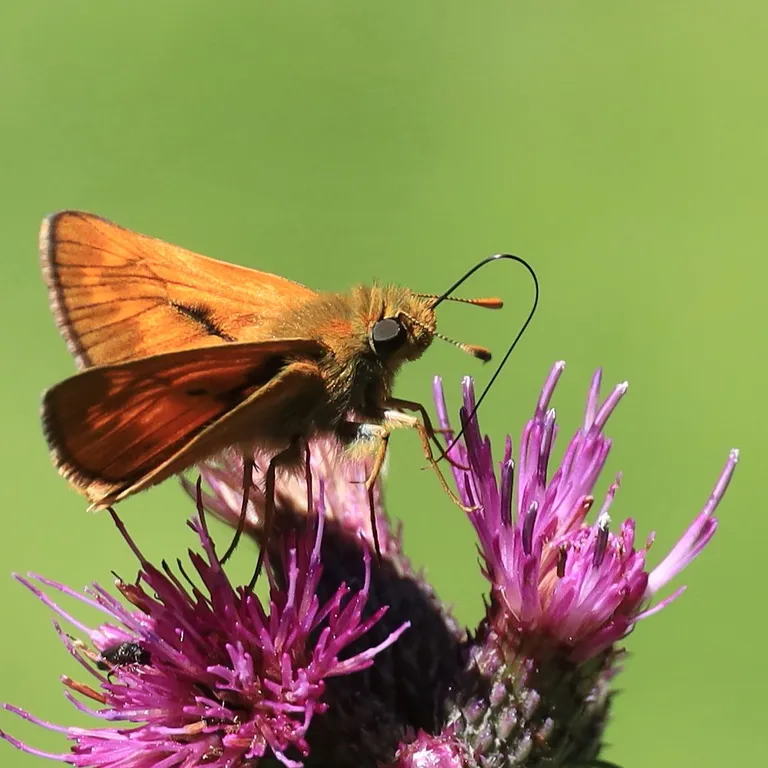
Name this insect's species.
Ochlodes sylvanus (also Ochlodes venata)
